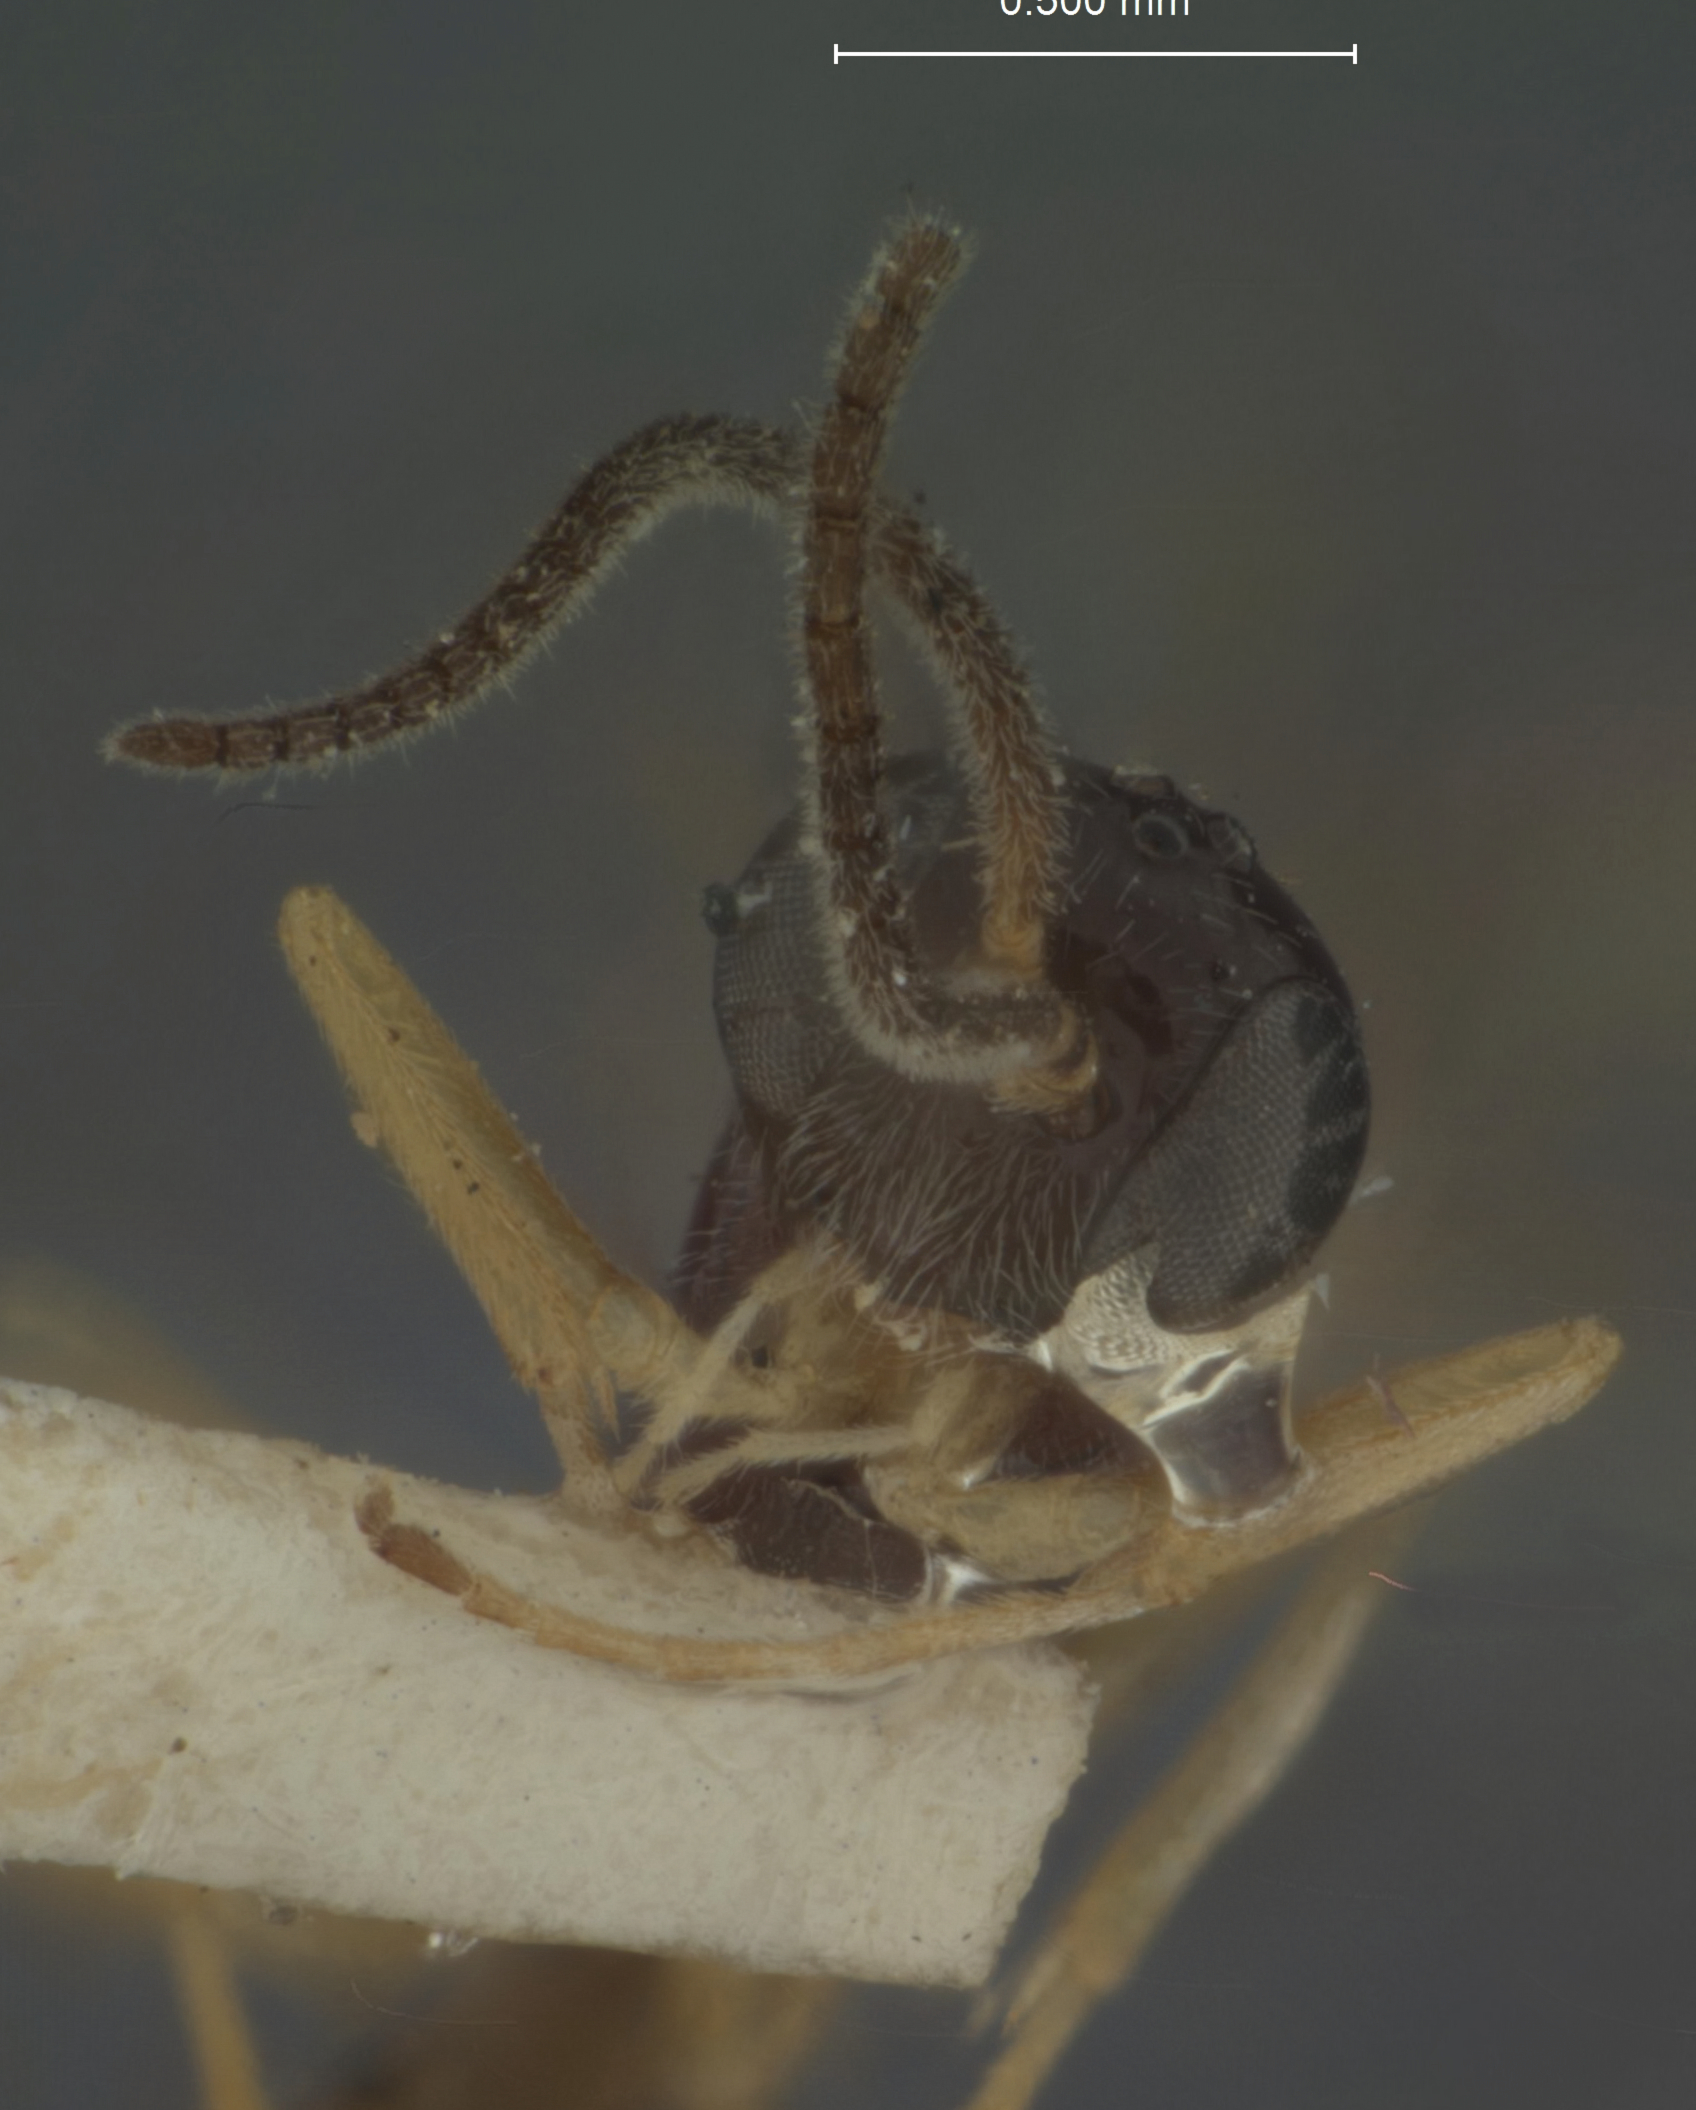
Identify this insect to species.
Acrolyta empretiae
